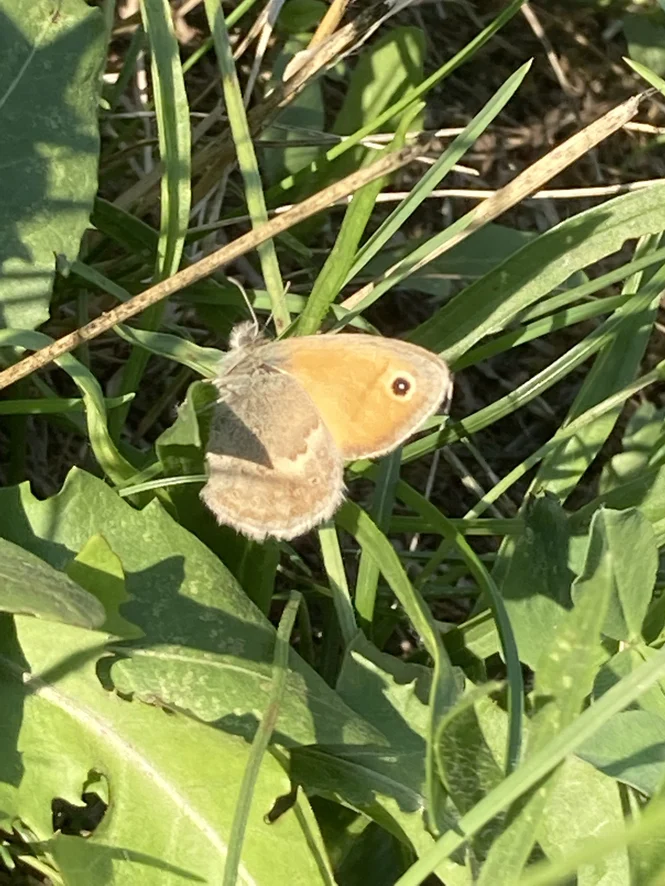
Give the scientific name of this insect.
Coenonympha pamphilus
